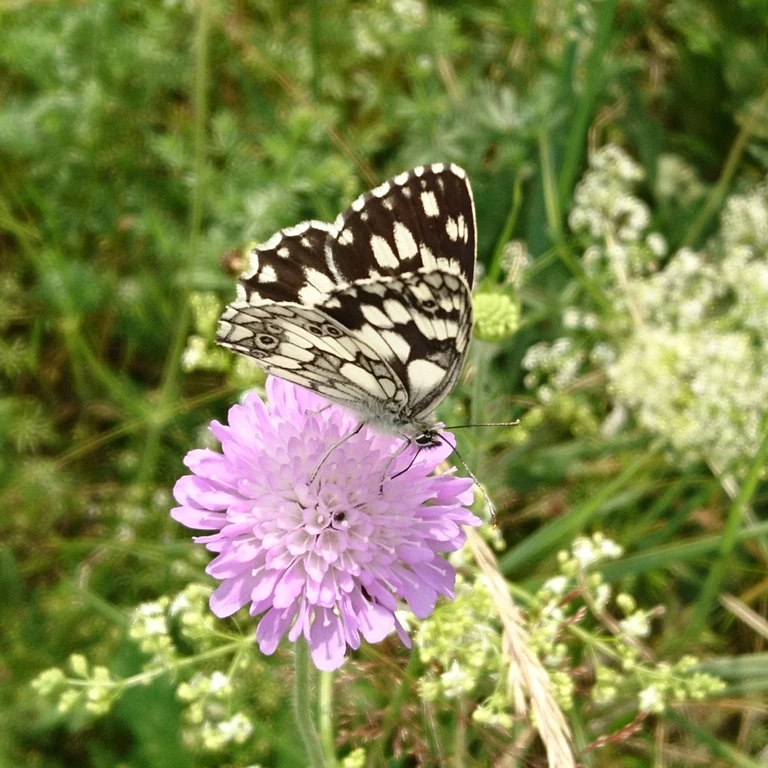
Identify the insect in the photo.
Melanargia galathea
